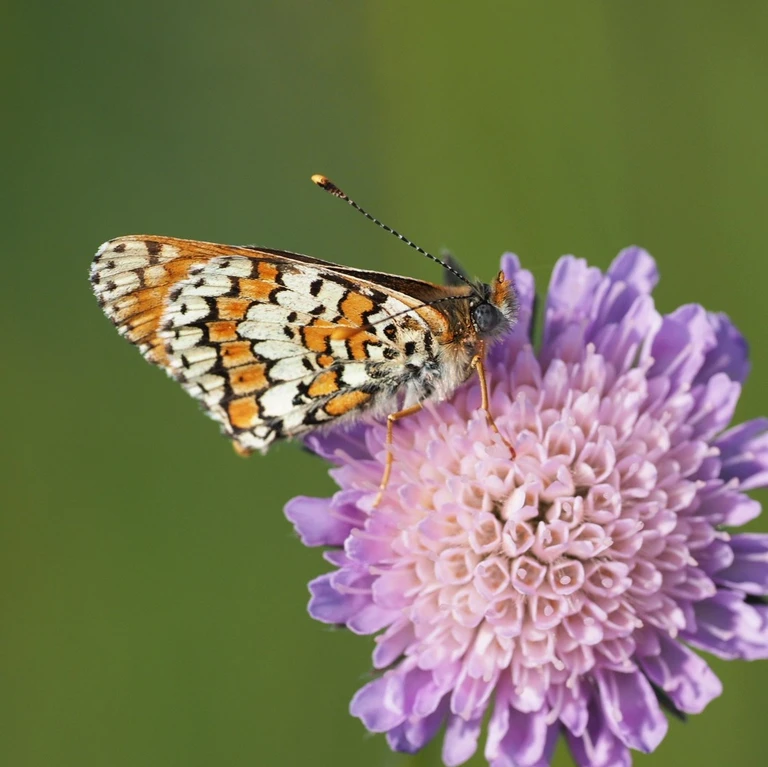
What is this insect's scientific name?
Melitaea cinxia
